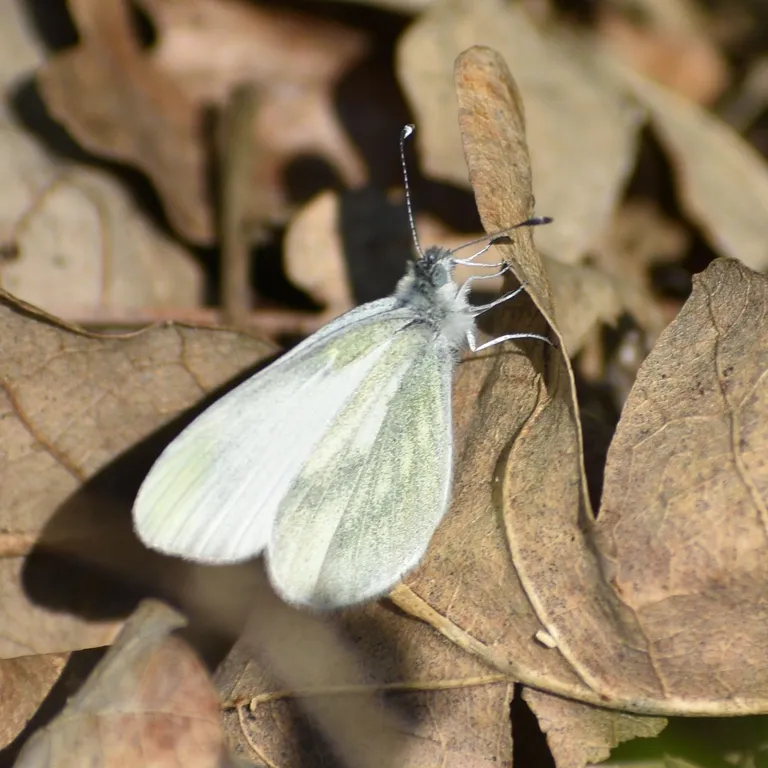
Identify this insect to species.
Leptidea sinapis/juvernica
